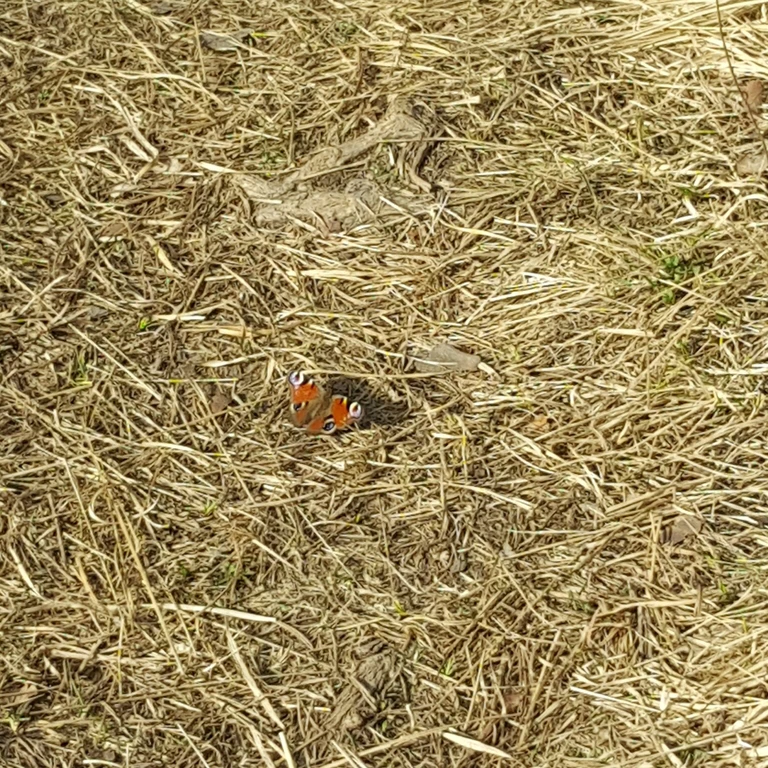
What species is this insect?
Aglais io
